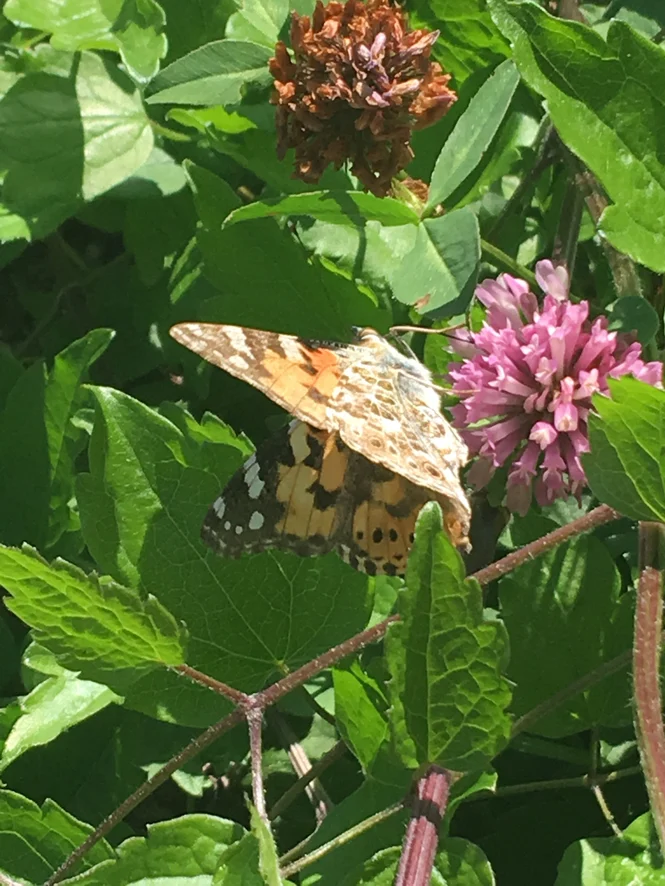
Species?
Vanessa cardui
